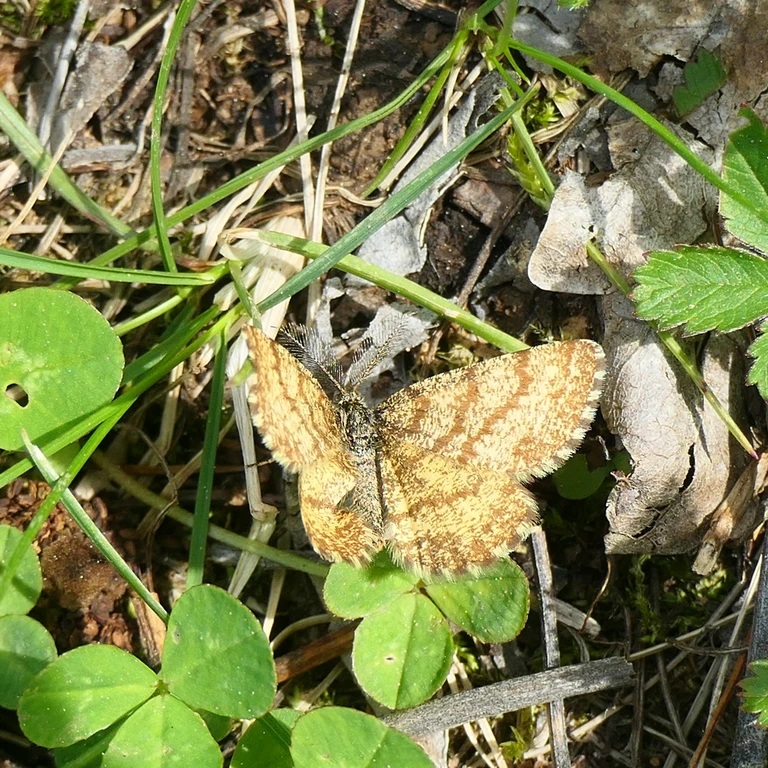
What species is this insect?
Ematurga atomaria
